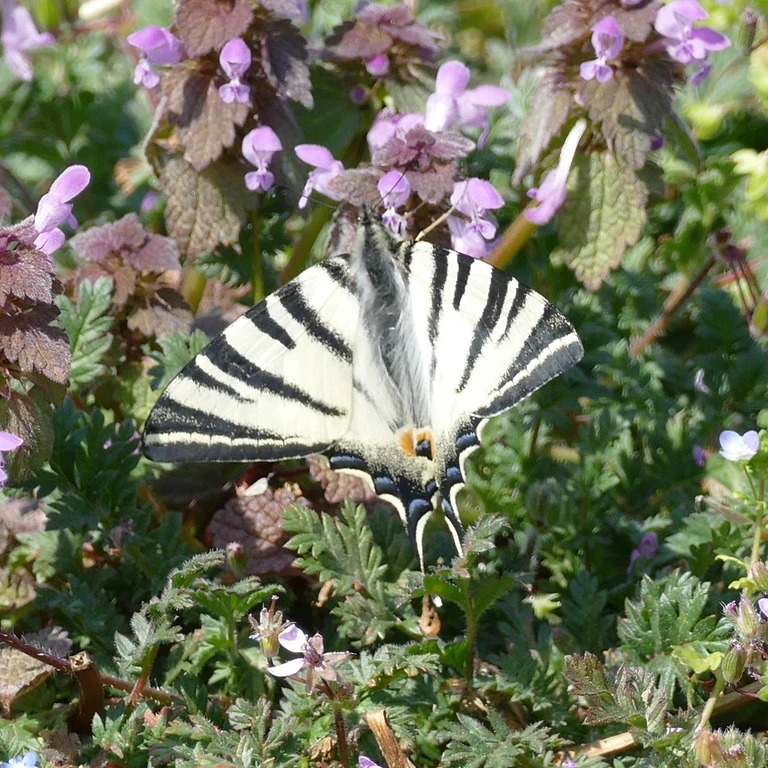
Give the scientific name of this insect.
Iphiclides podalirius
